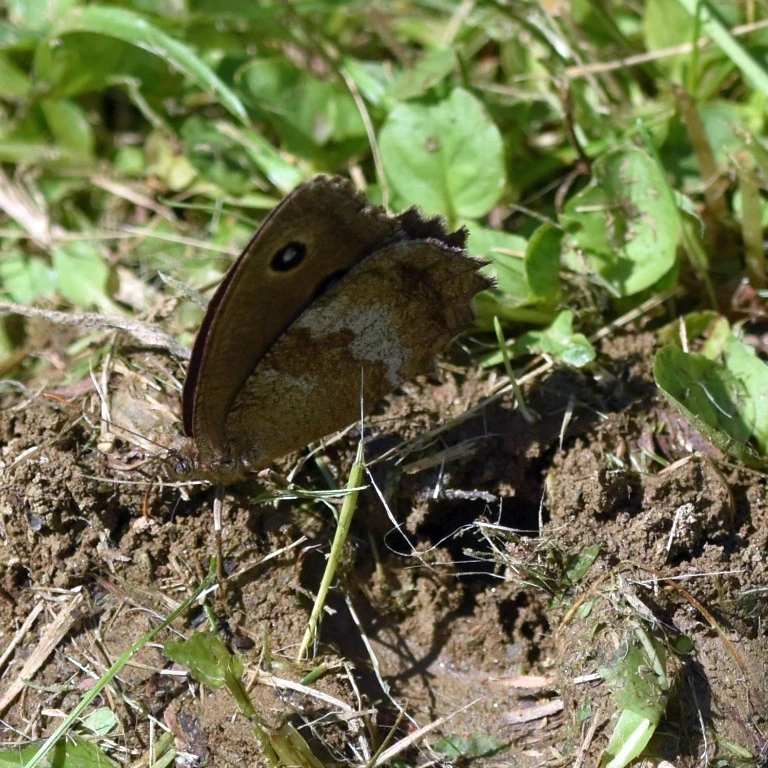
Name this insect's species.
Minois dryas
